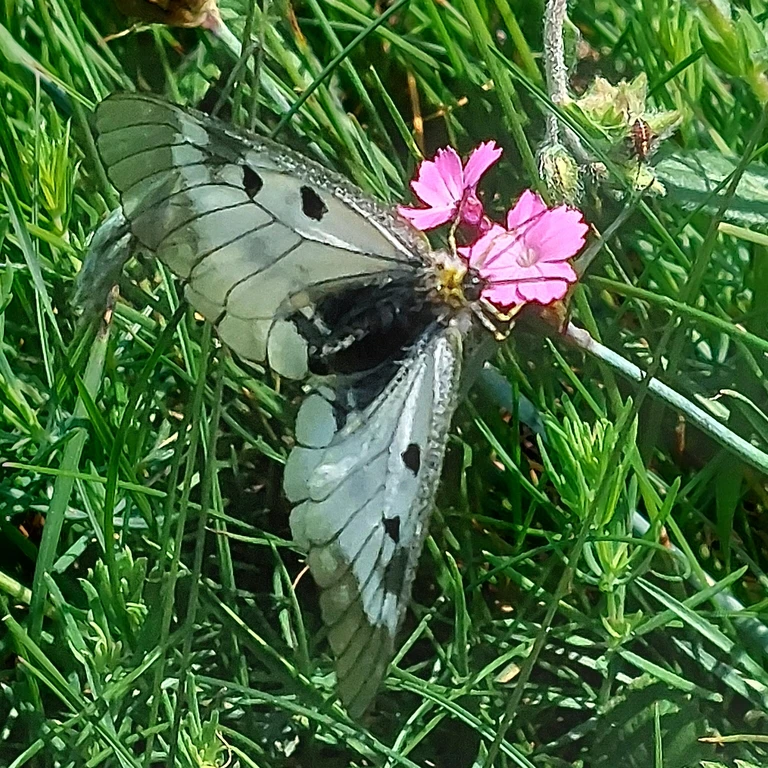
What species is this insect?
Parnassius mnemosyne
